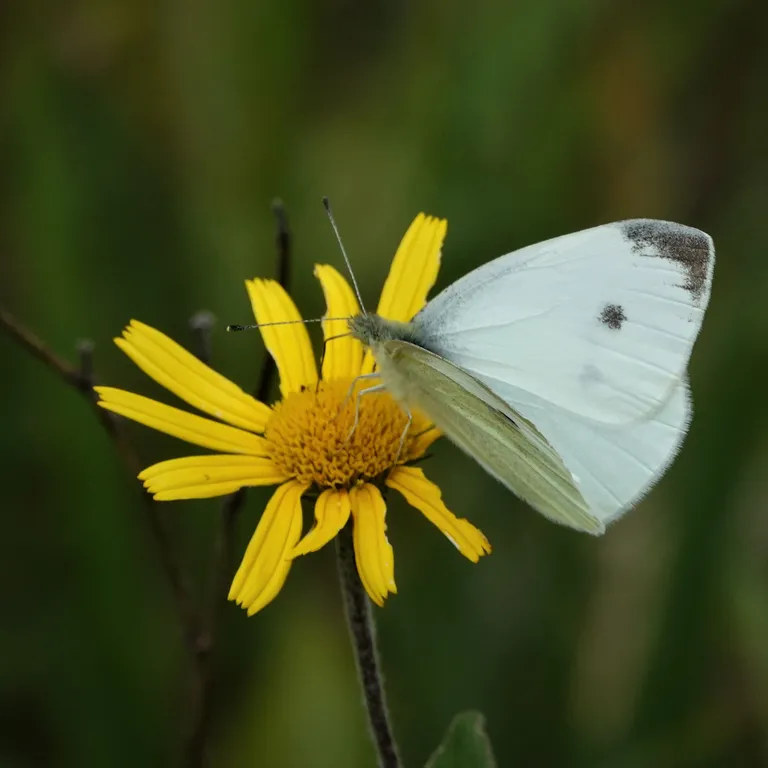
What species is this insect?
Pieris rapae
